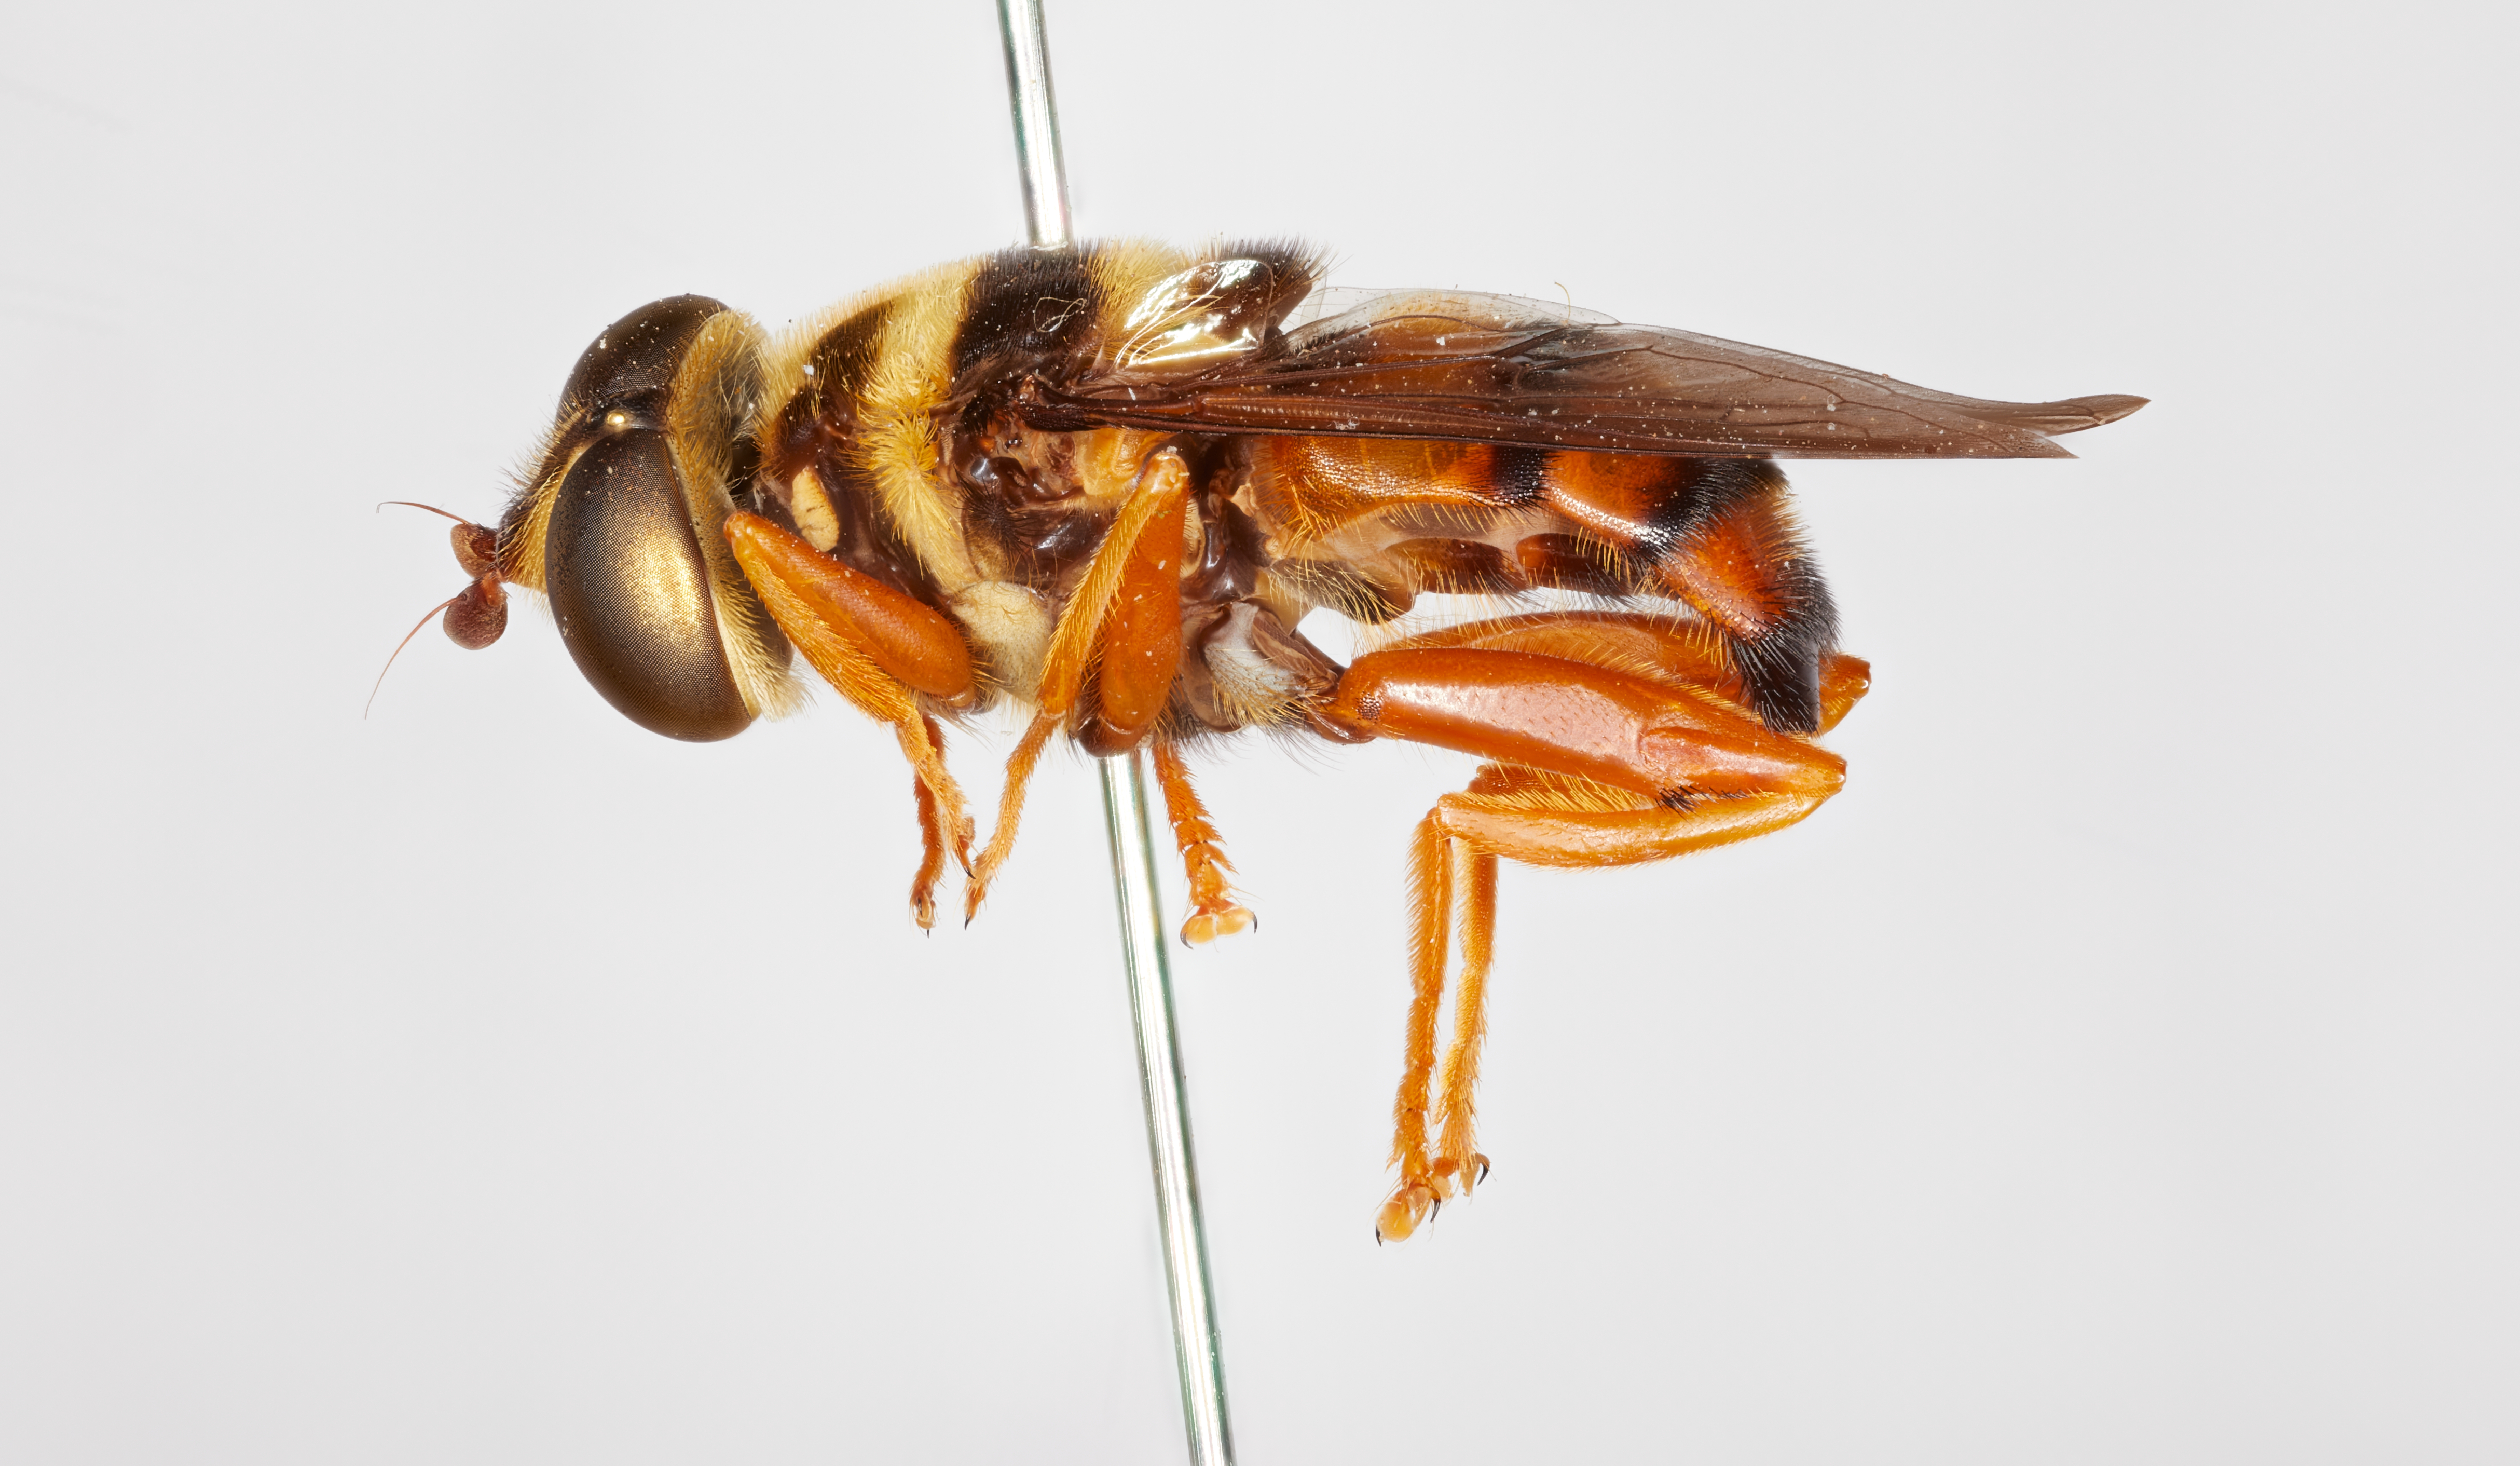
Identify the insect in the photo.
Meromacrus farri
